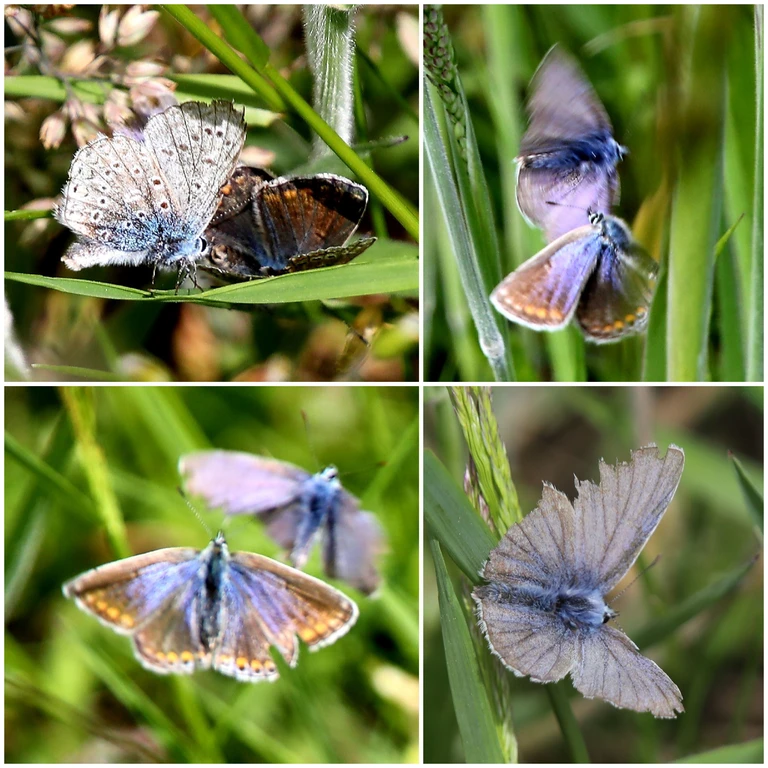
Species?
Polyommatus icarus
